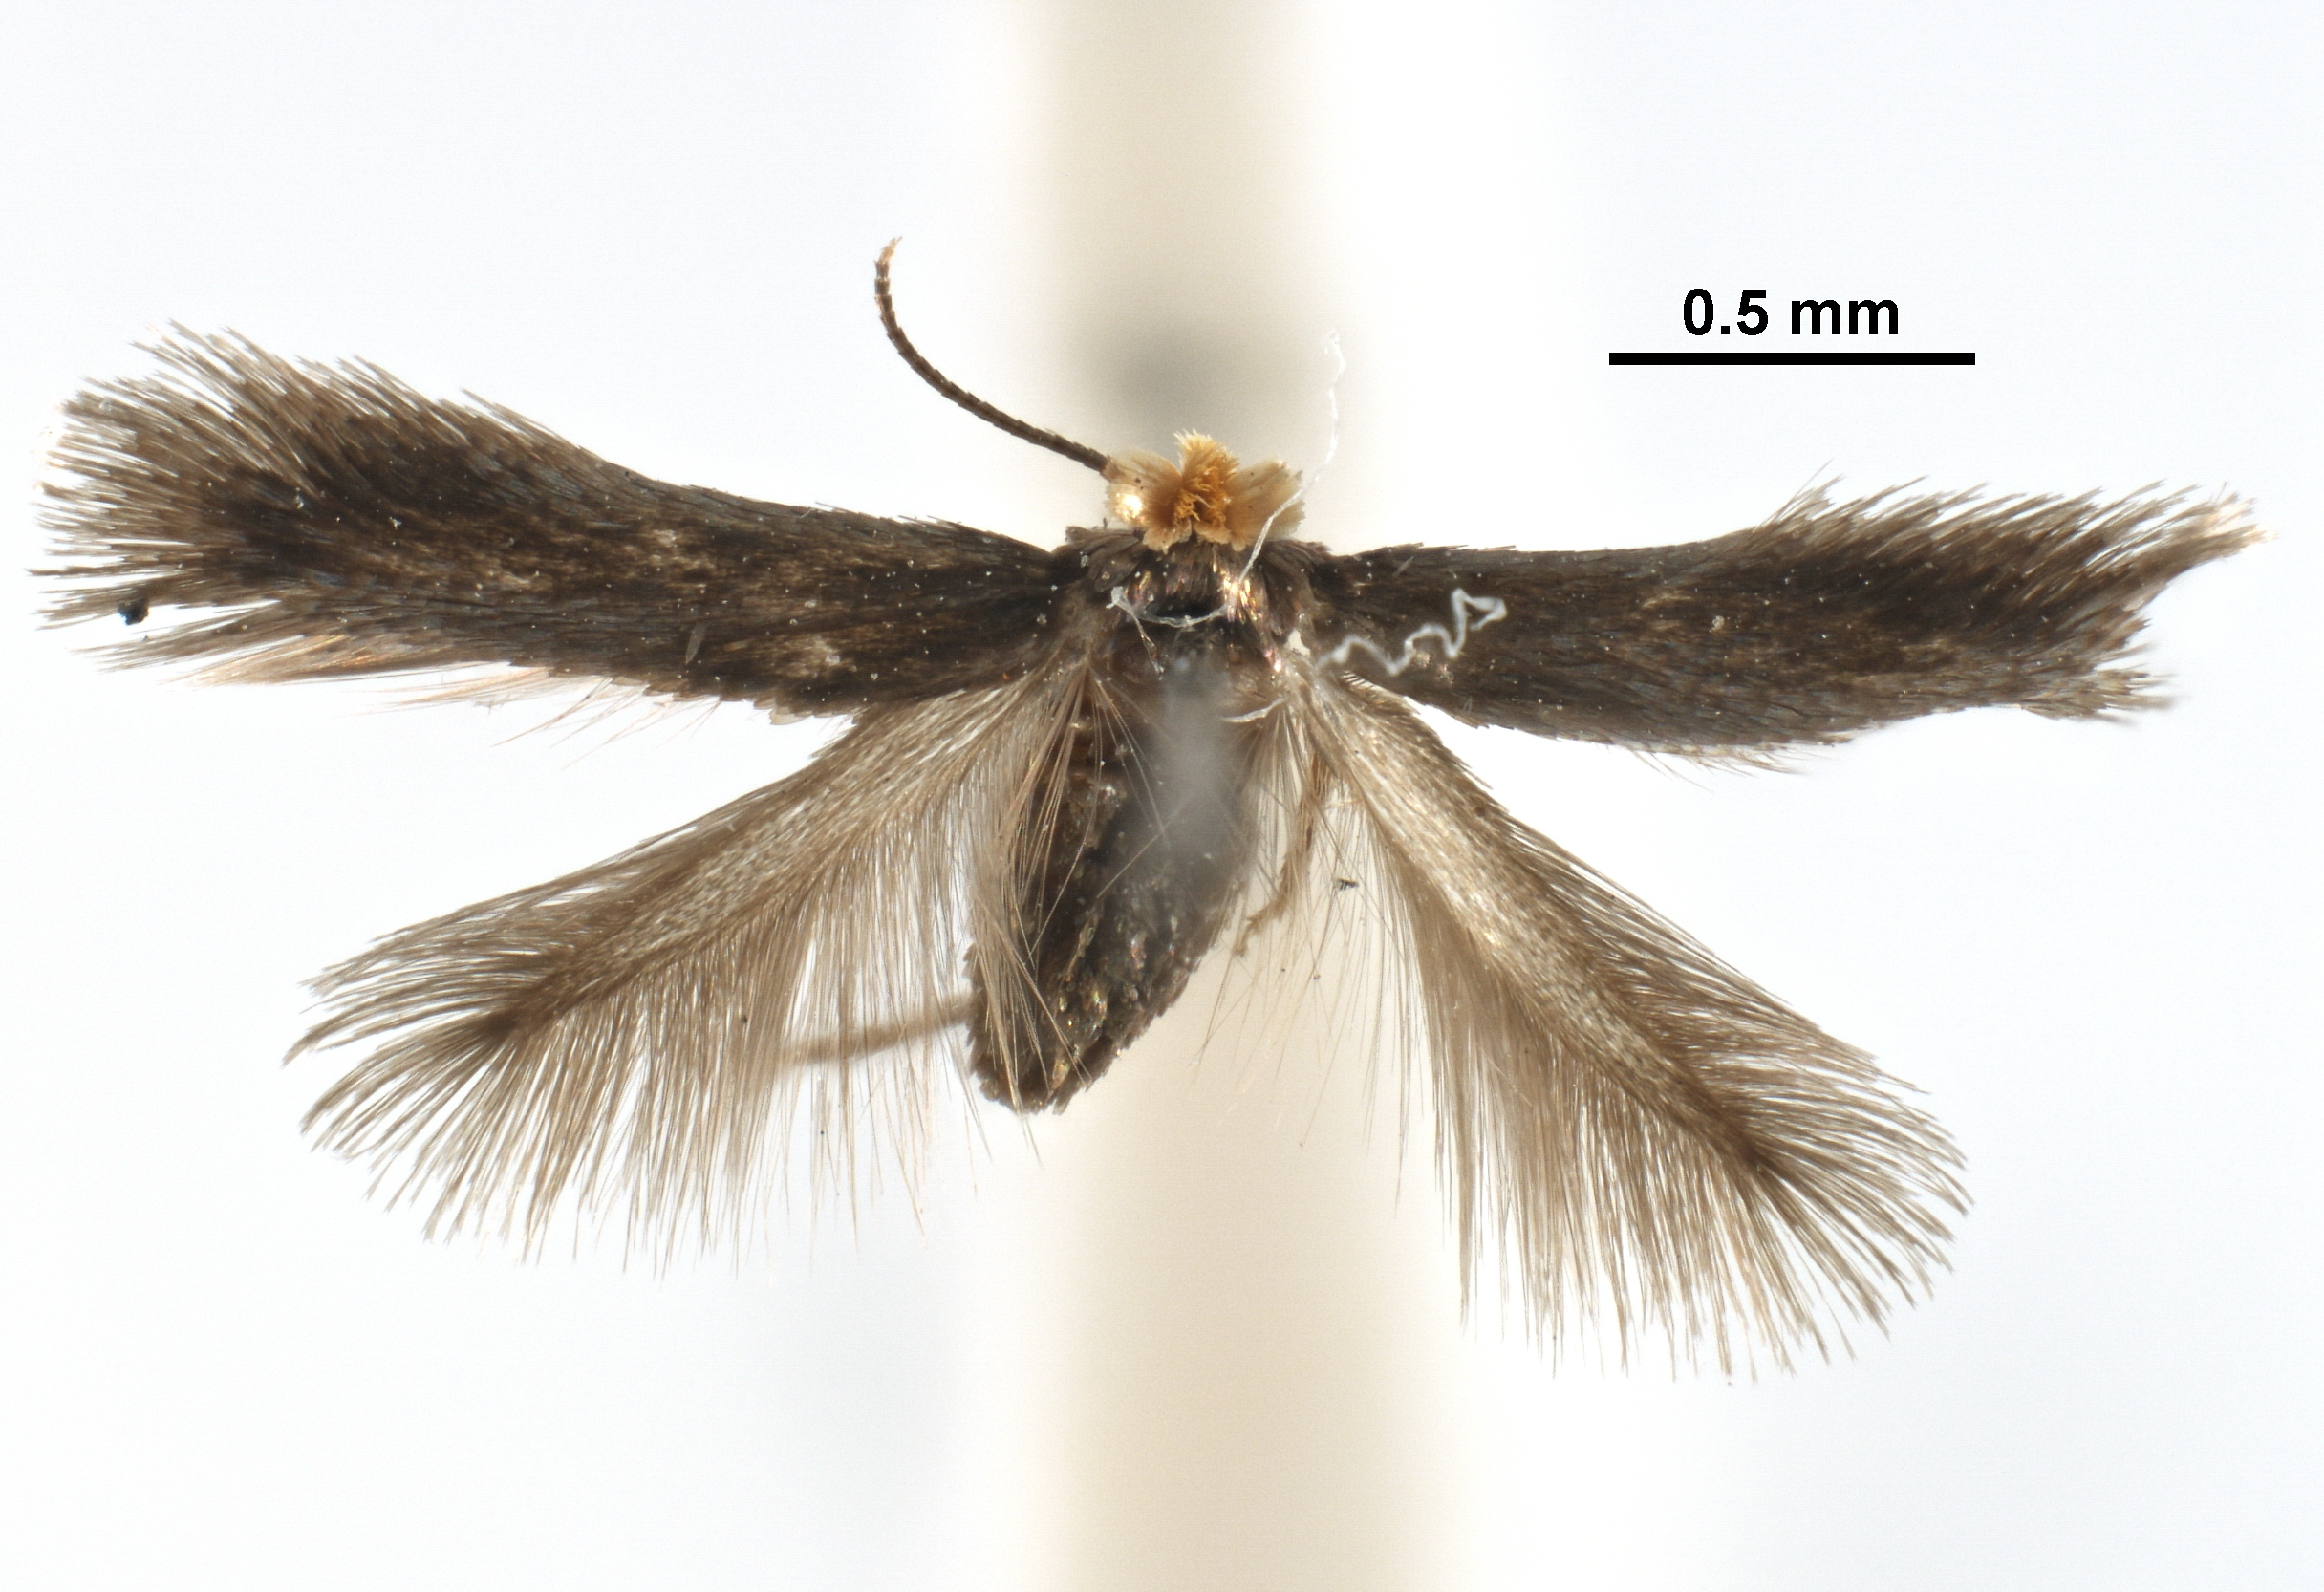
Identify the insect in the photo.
Stigmella honshui
